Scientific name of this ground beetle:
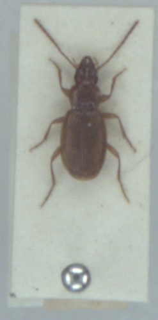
Trechus fulvus
